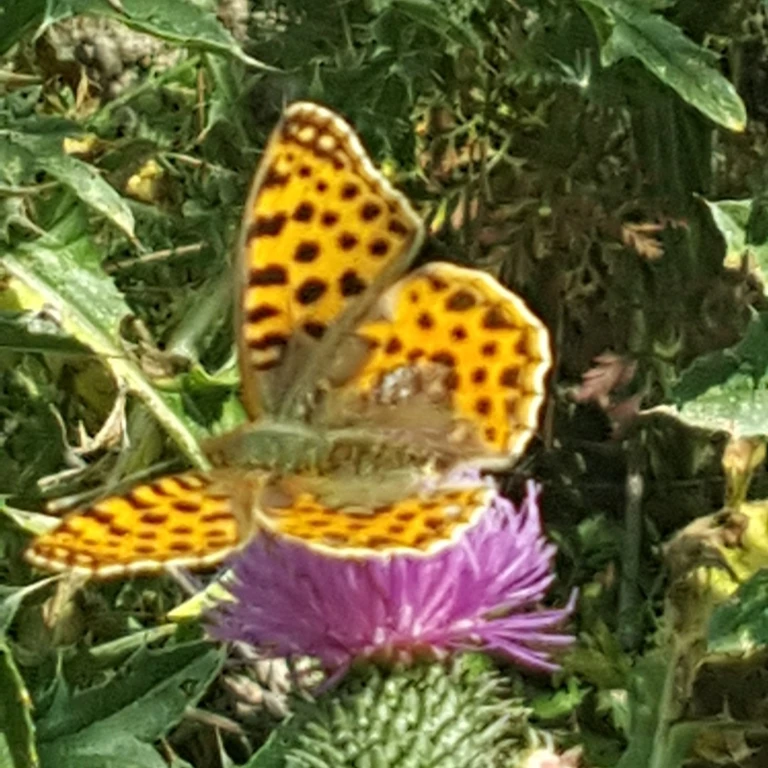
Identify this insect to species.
Issoria lathonia
